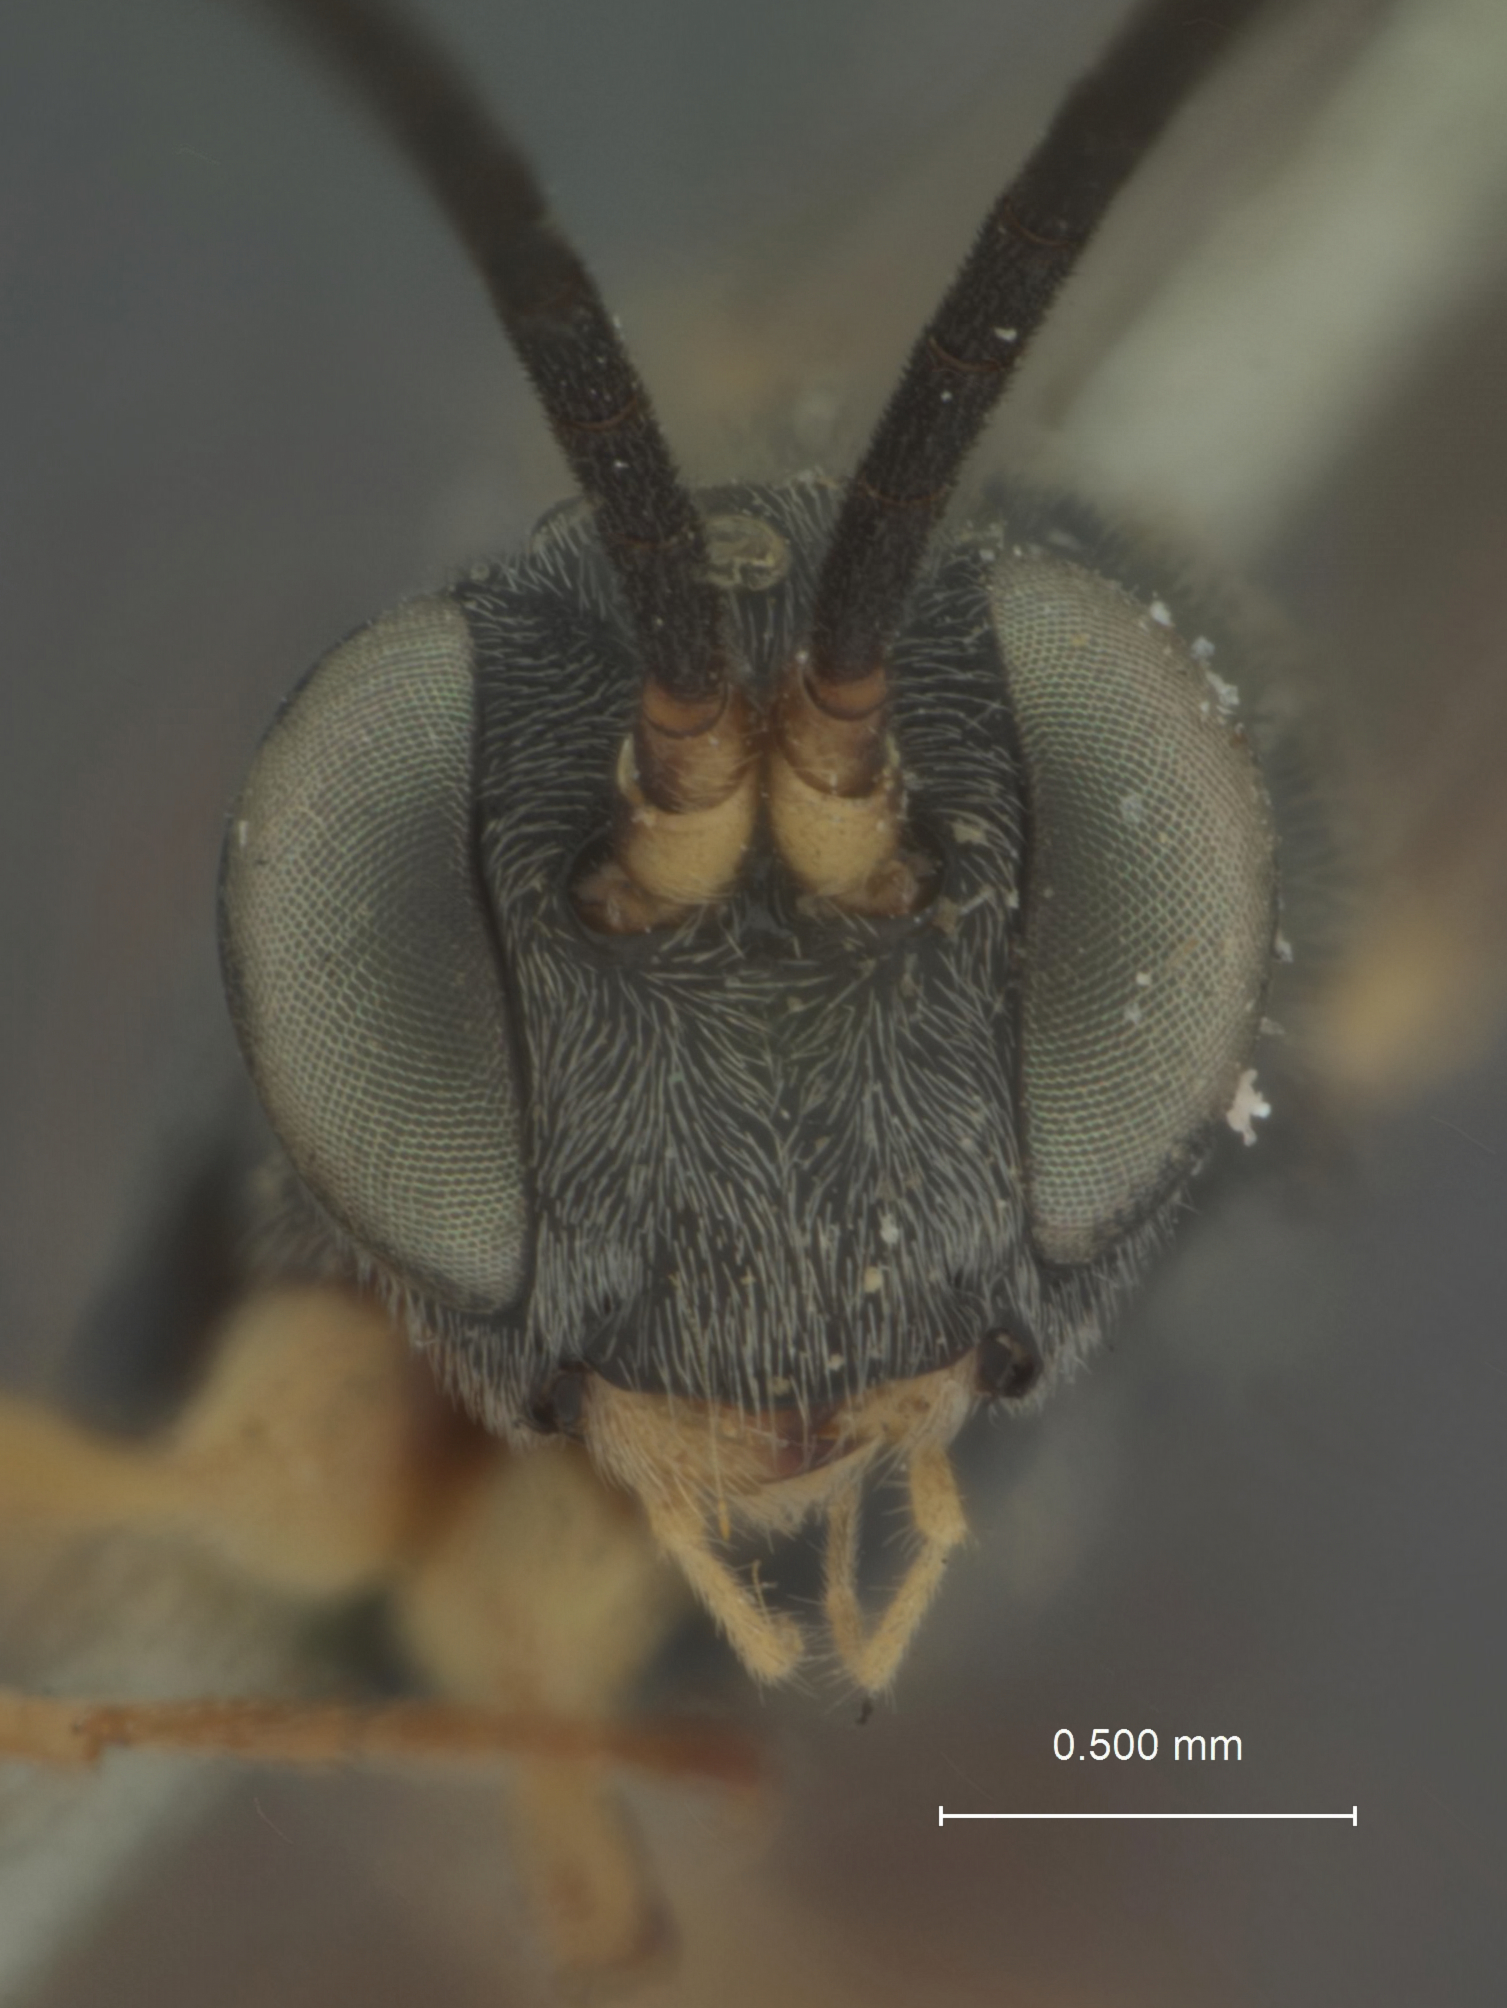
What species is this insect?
Limneria erythropus
